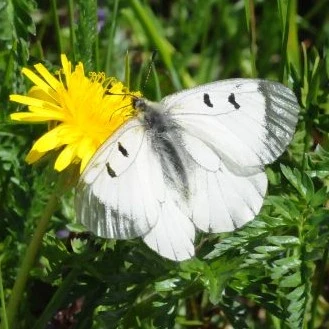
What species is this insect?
Parnassius mnemosyne
